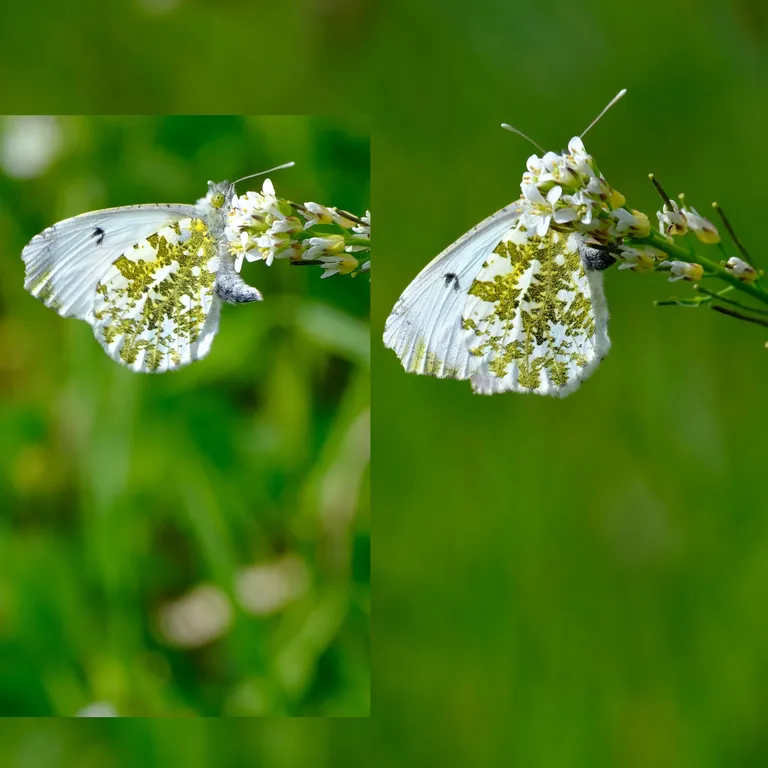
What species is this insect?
Anthocharis cardamines
